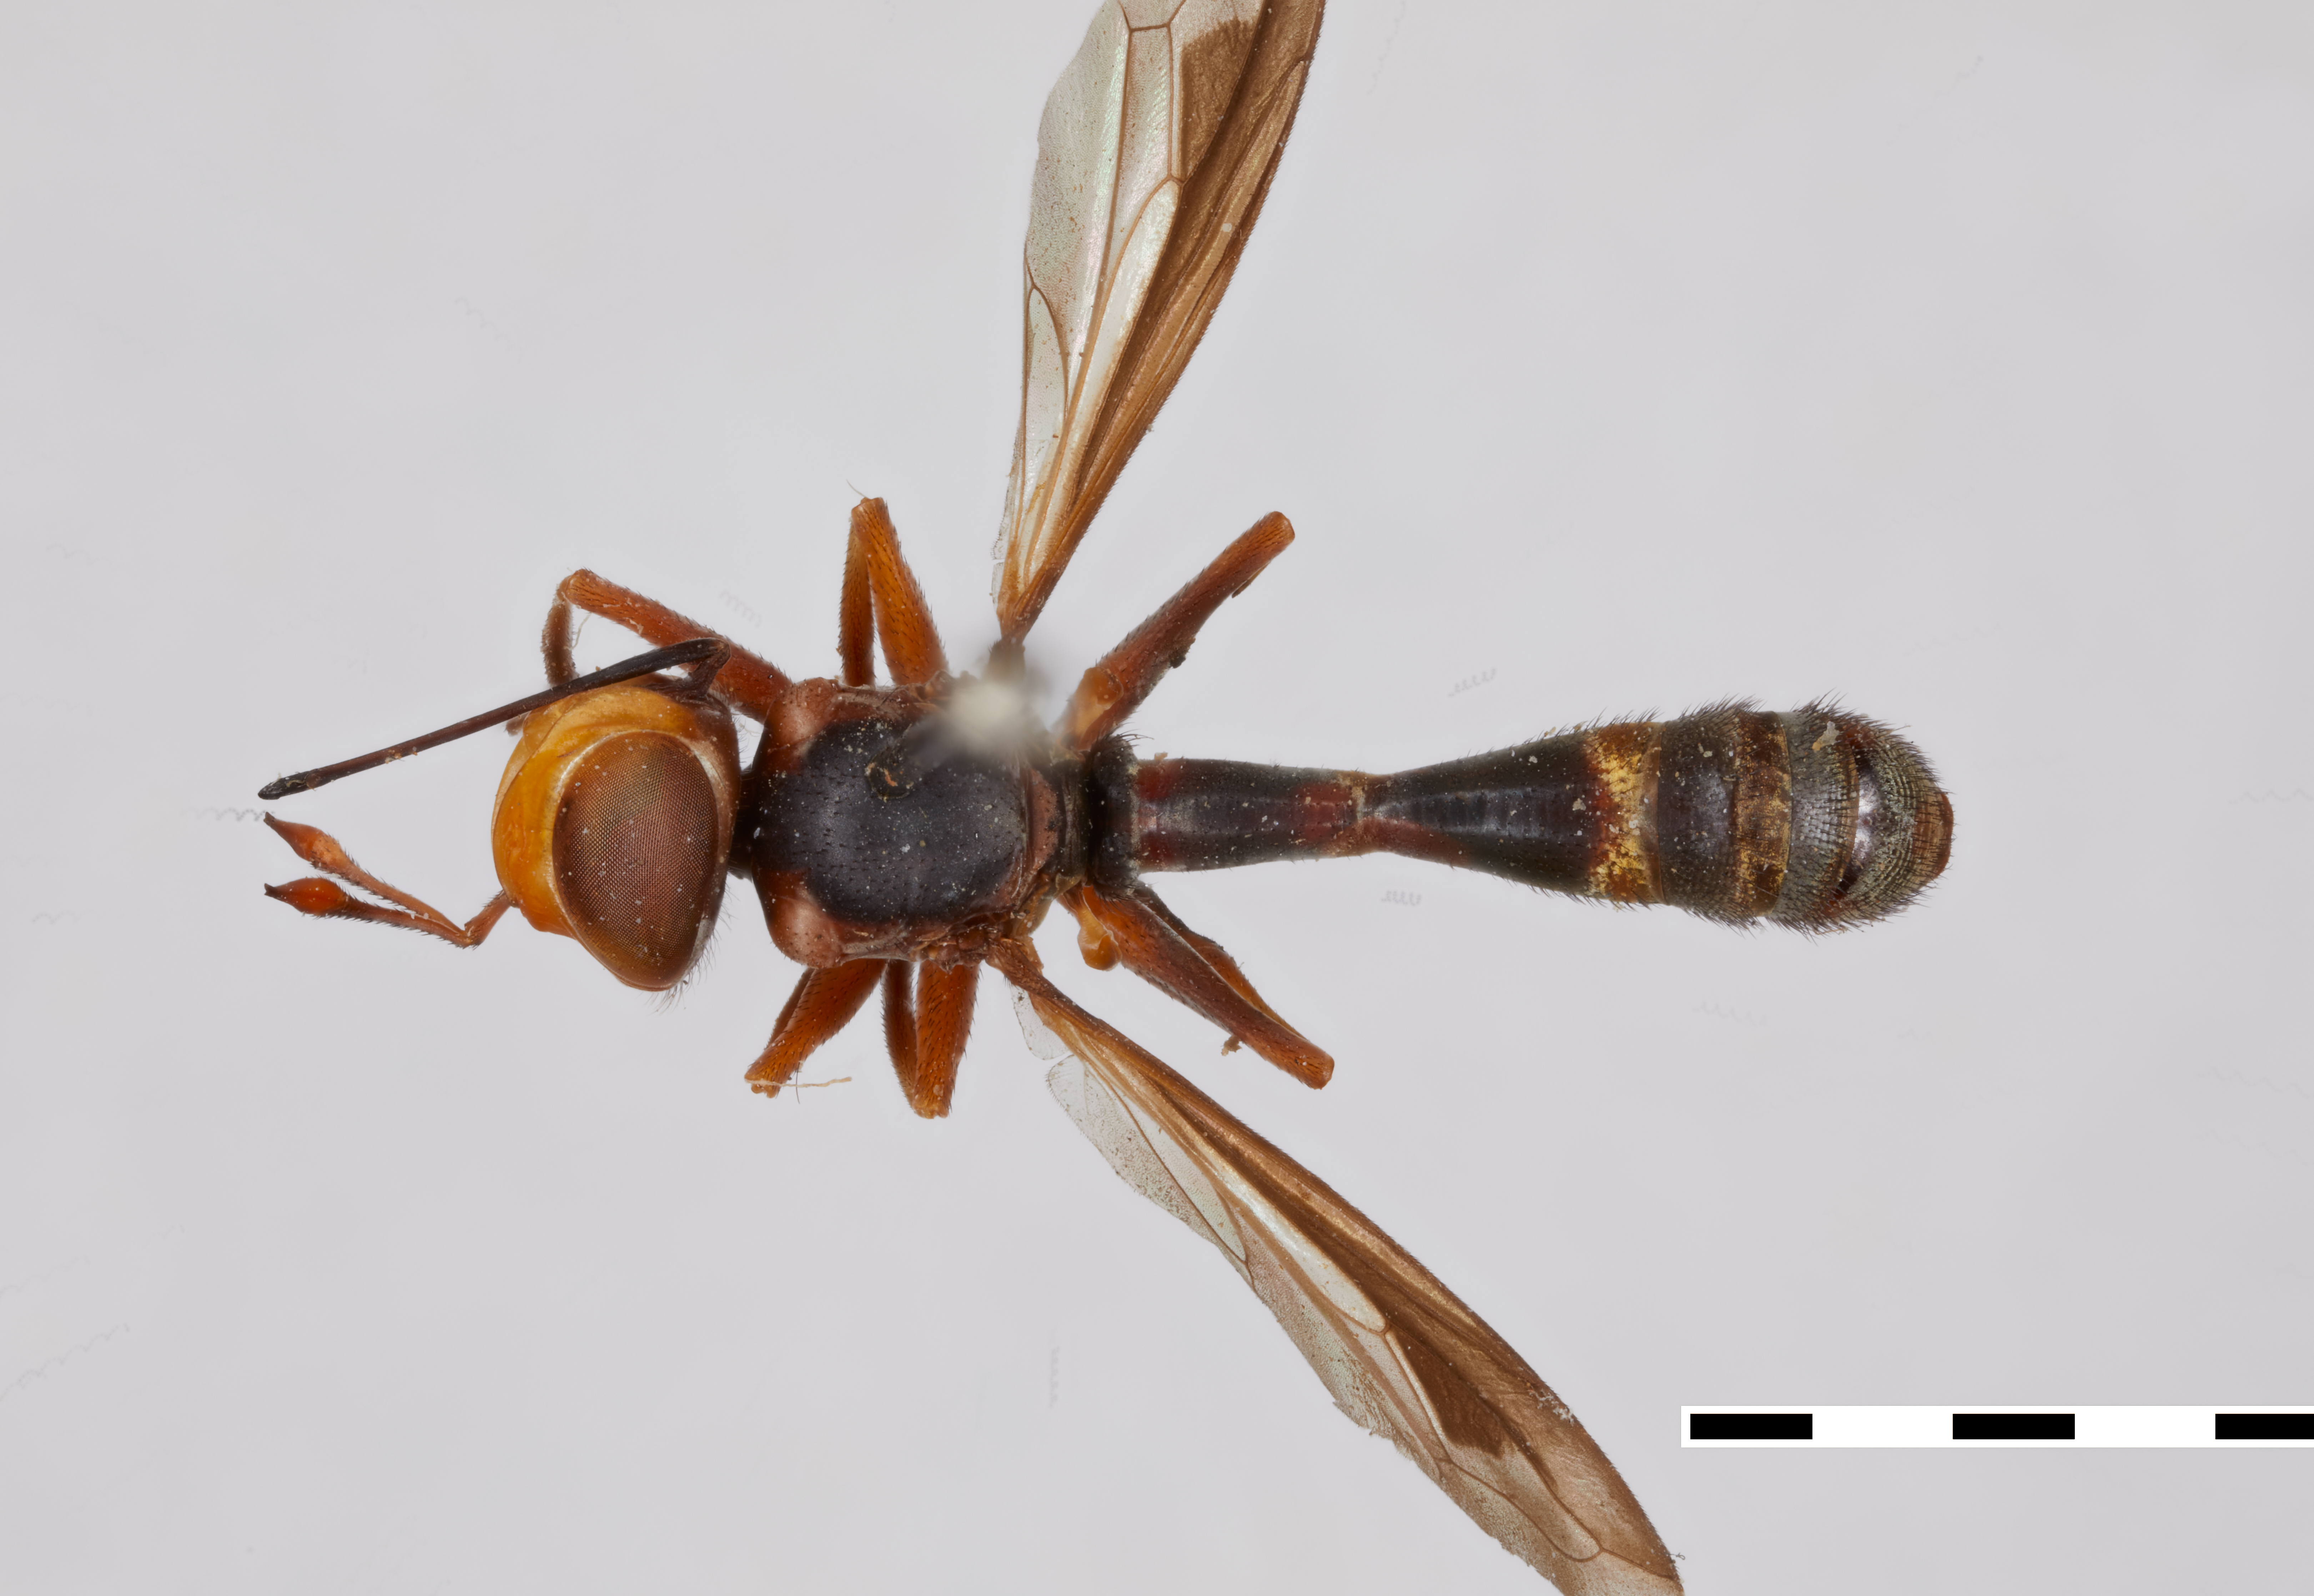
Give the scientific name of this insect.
Physocephala annulata
